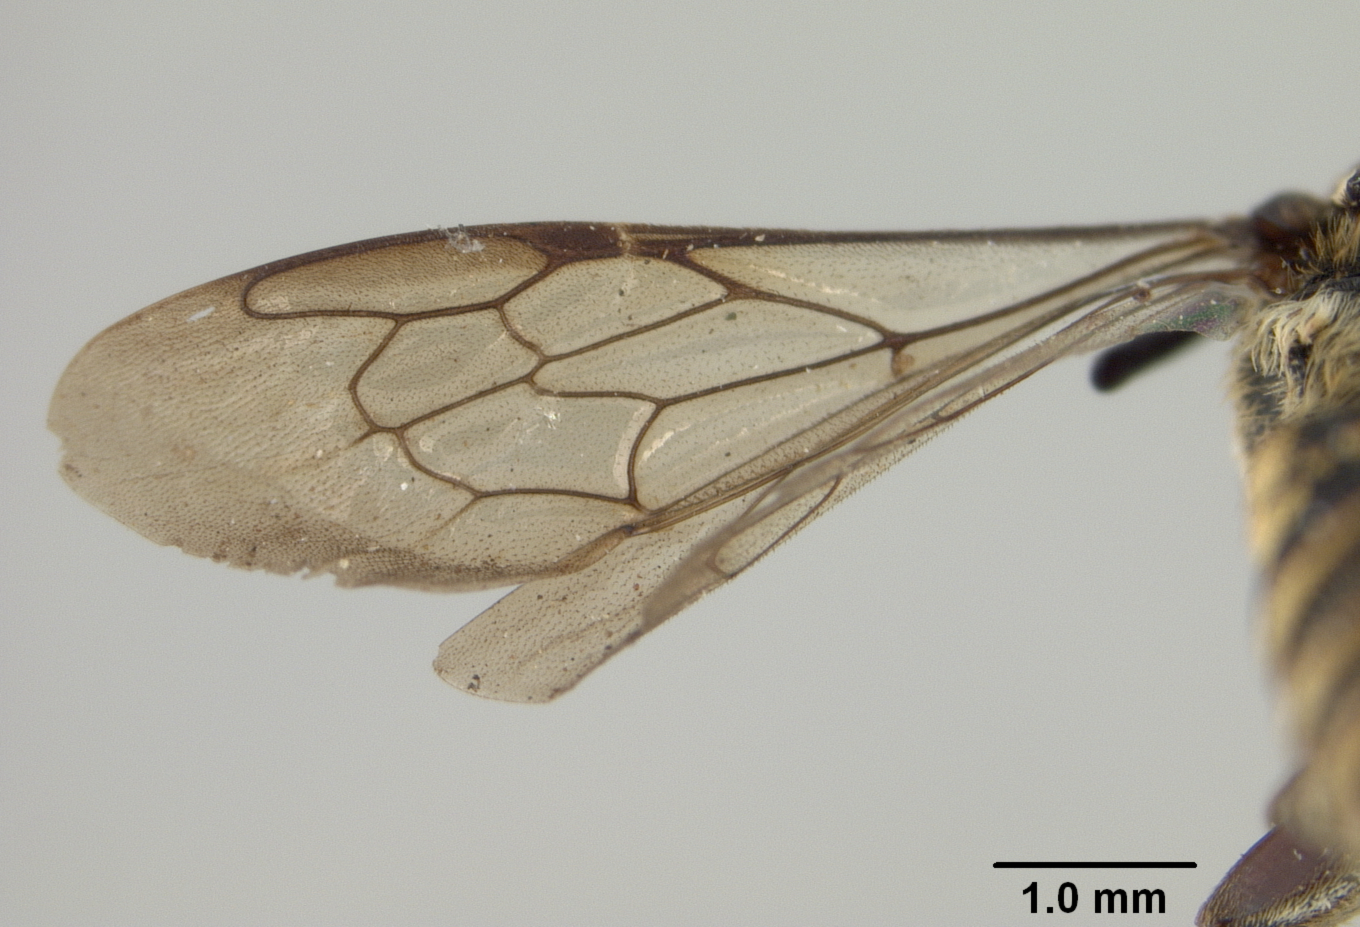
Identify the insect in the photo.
Coelioxys bakeri
